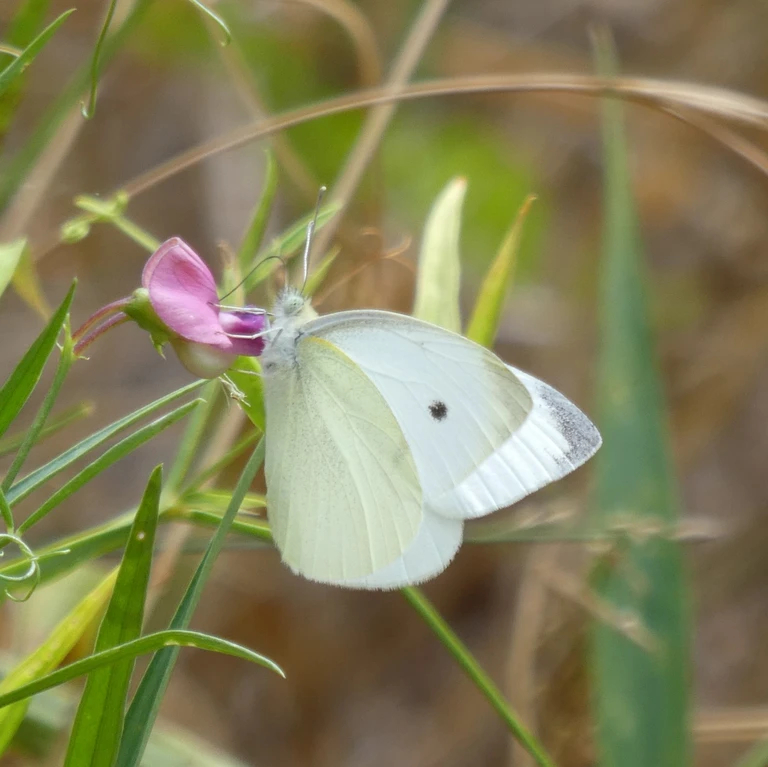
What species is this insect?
Pieris rapae
